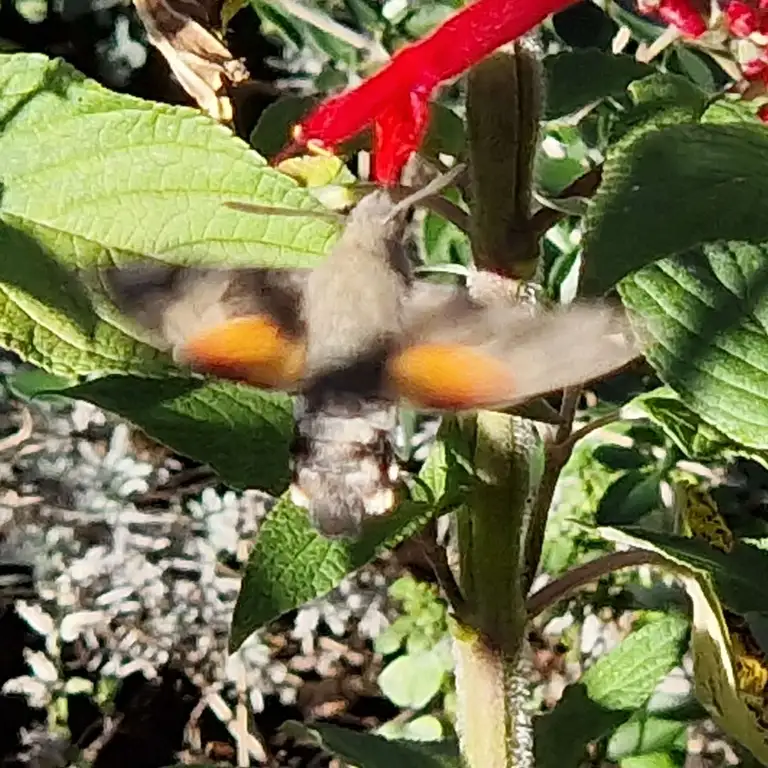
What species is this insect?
Macroglossum stellatarum
